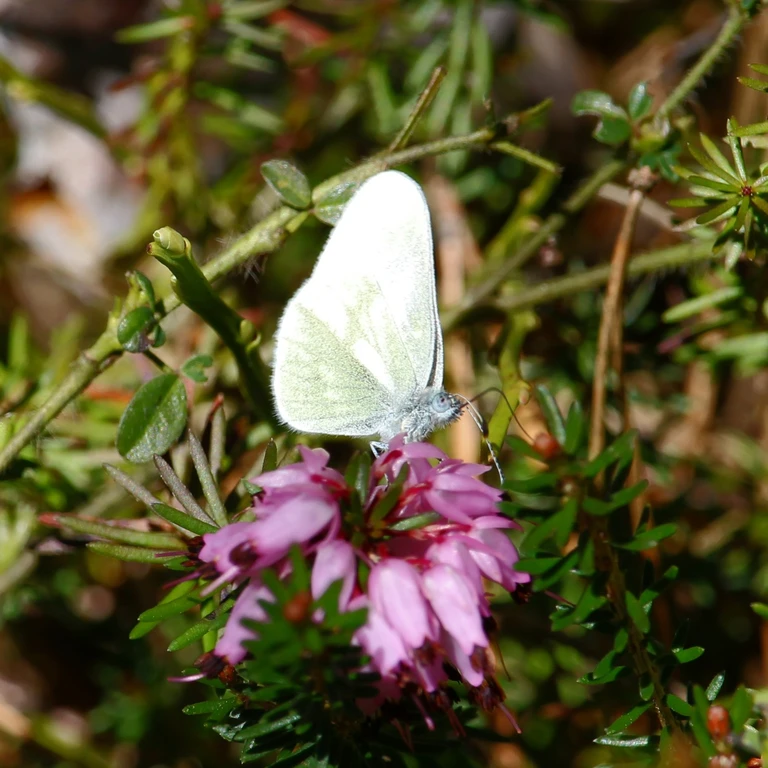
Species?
Leptidea sinapis/juvernica
